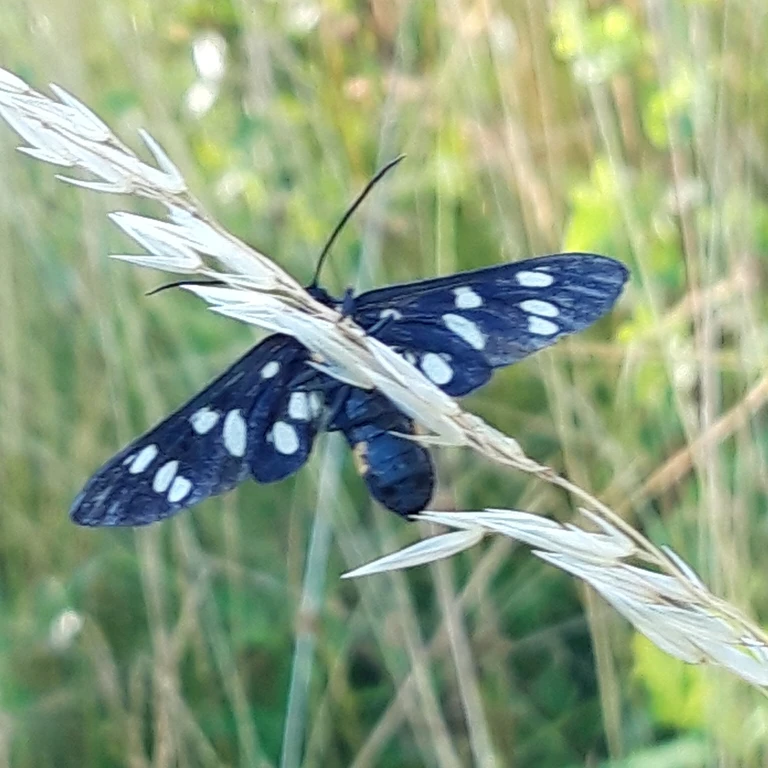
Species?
Amata phegea
